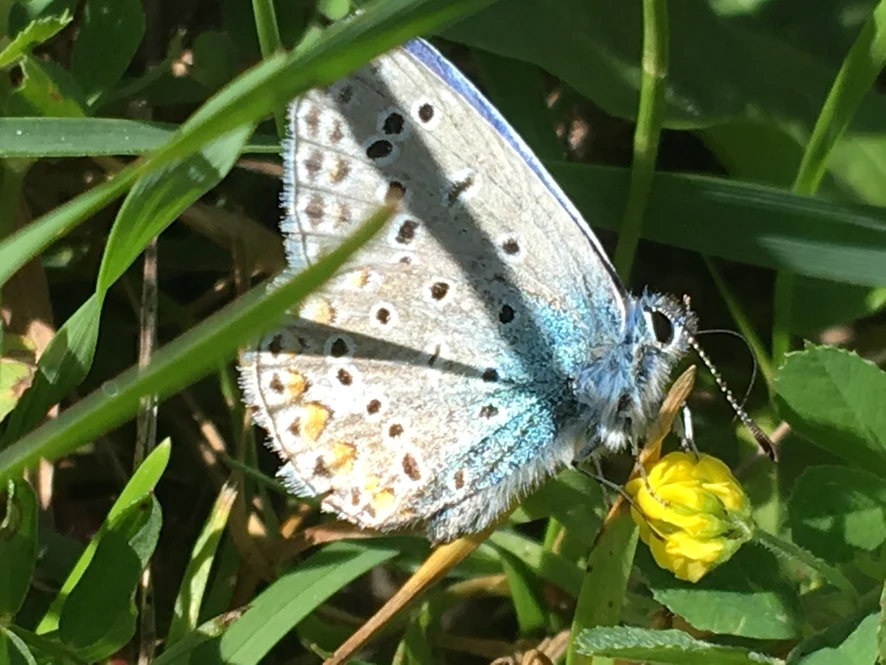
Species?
Polyommatus icarus
